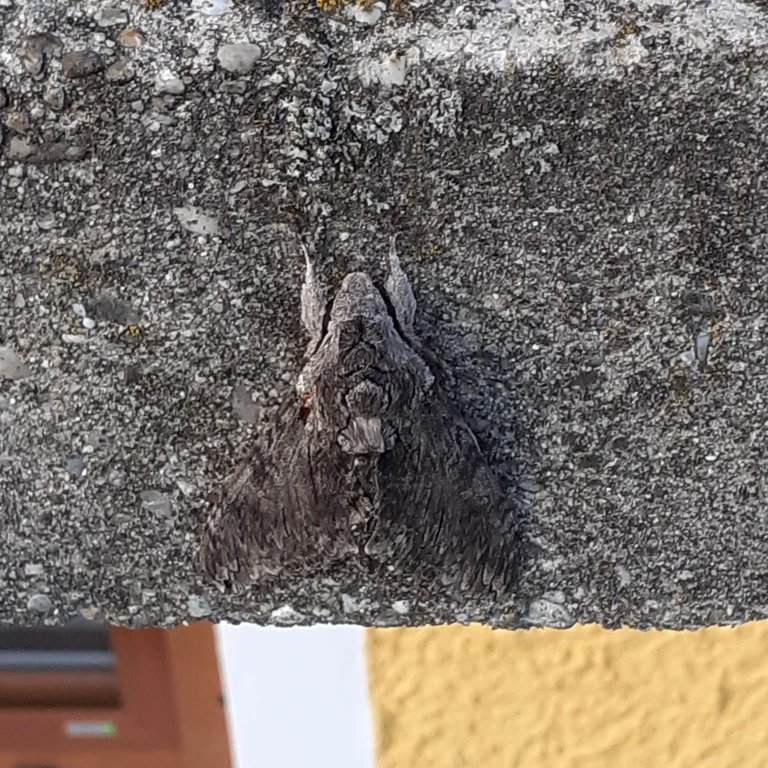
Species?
Agrius convolvuli
